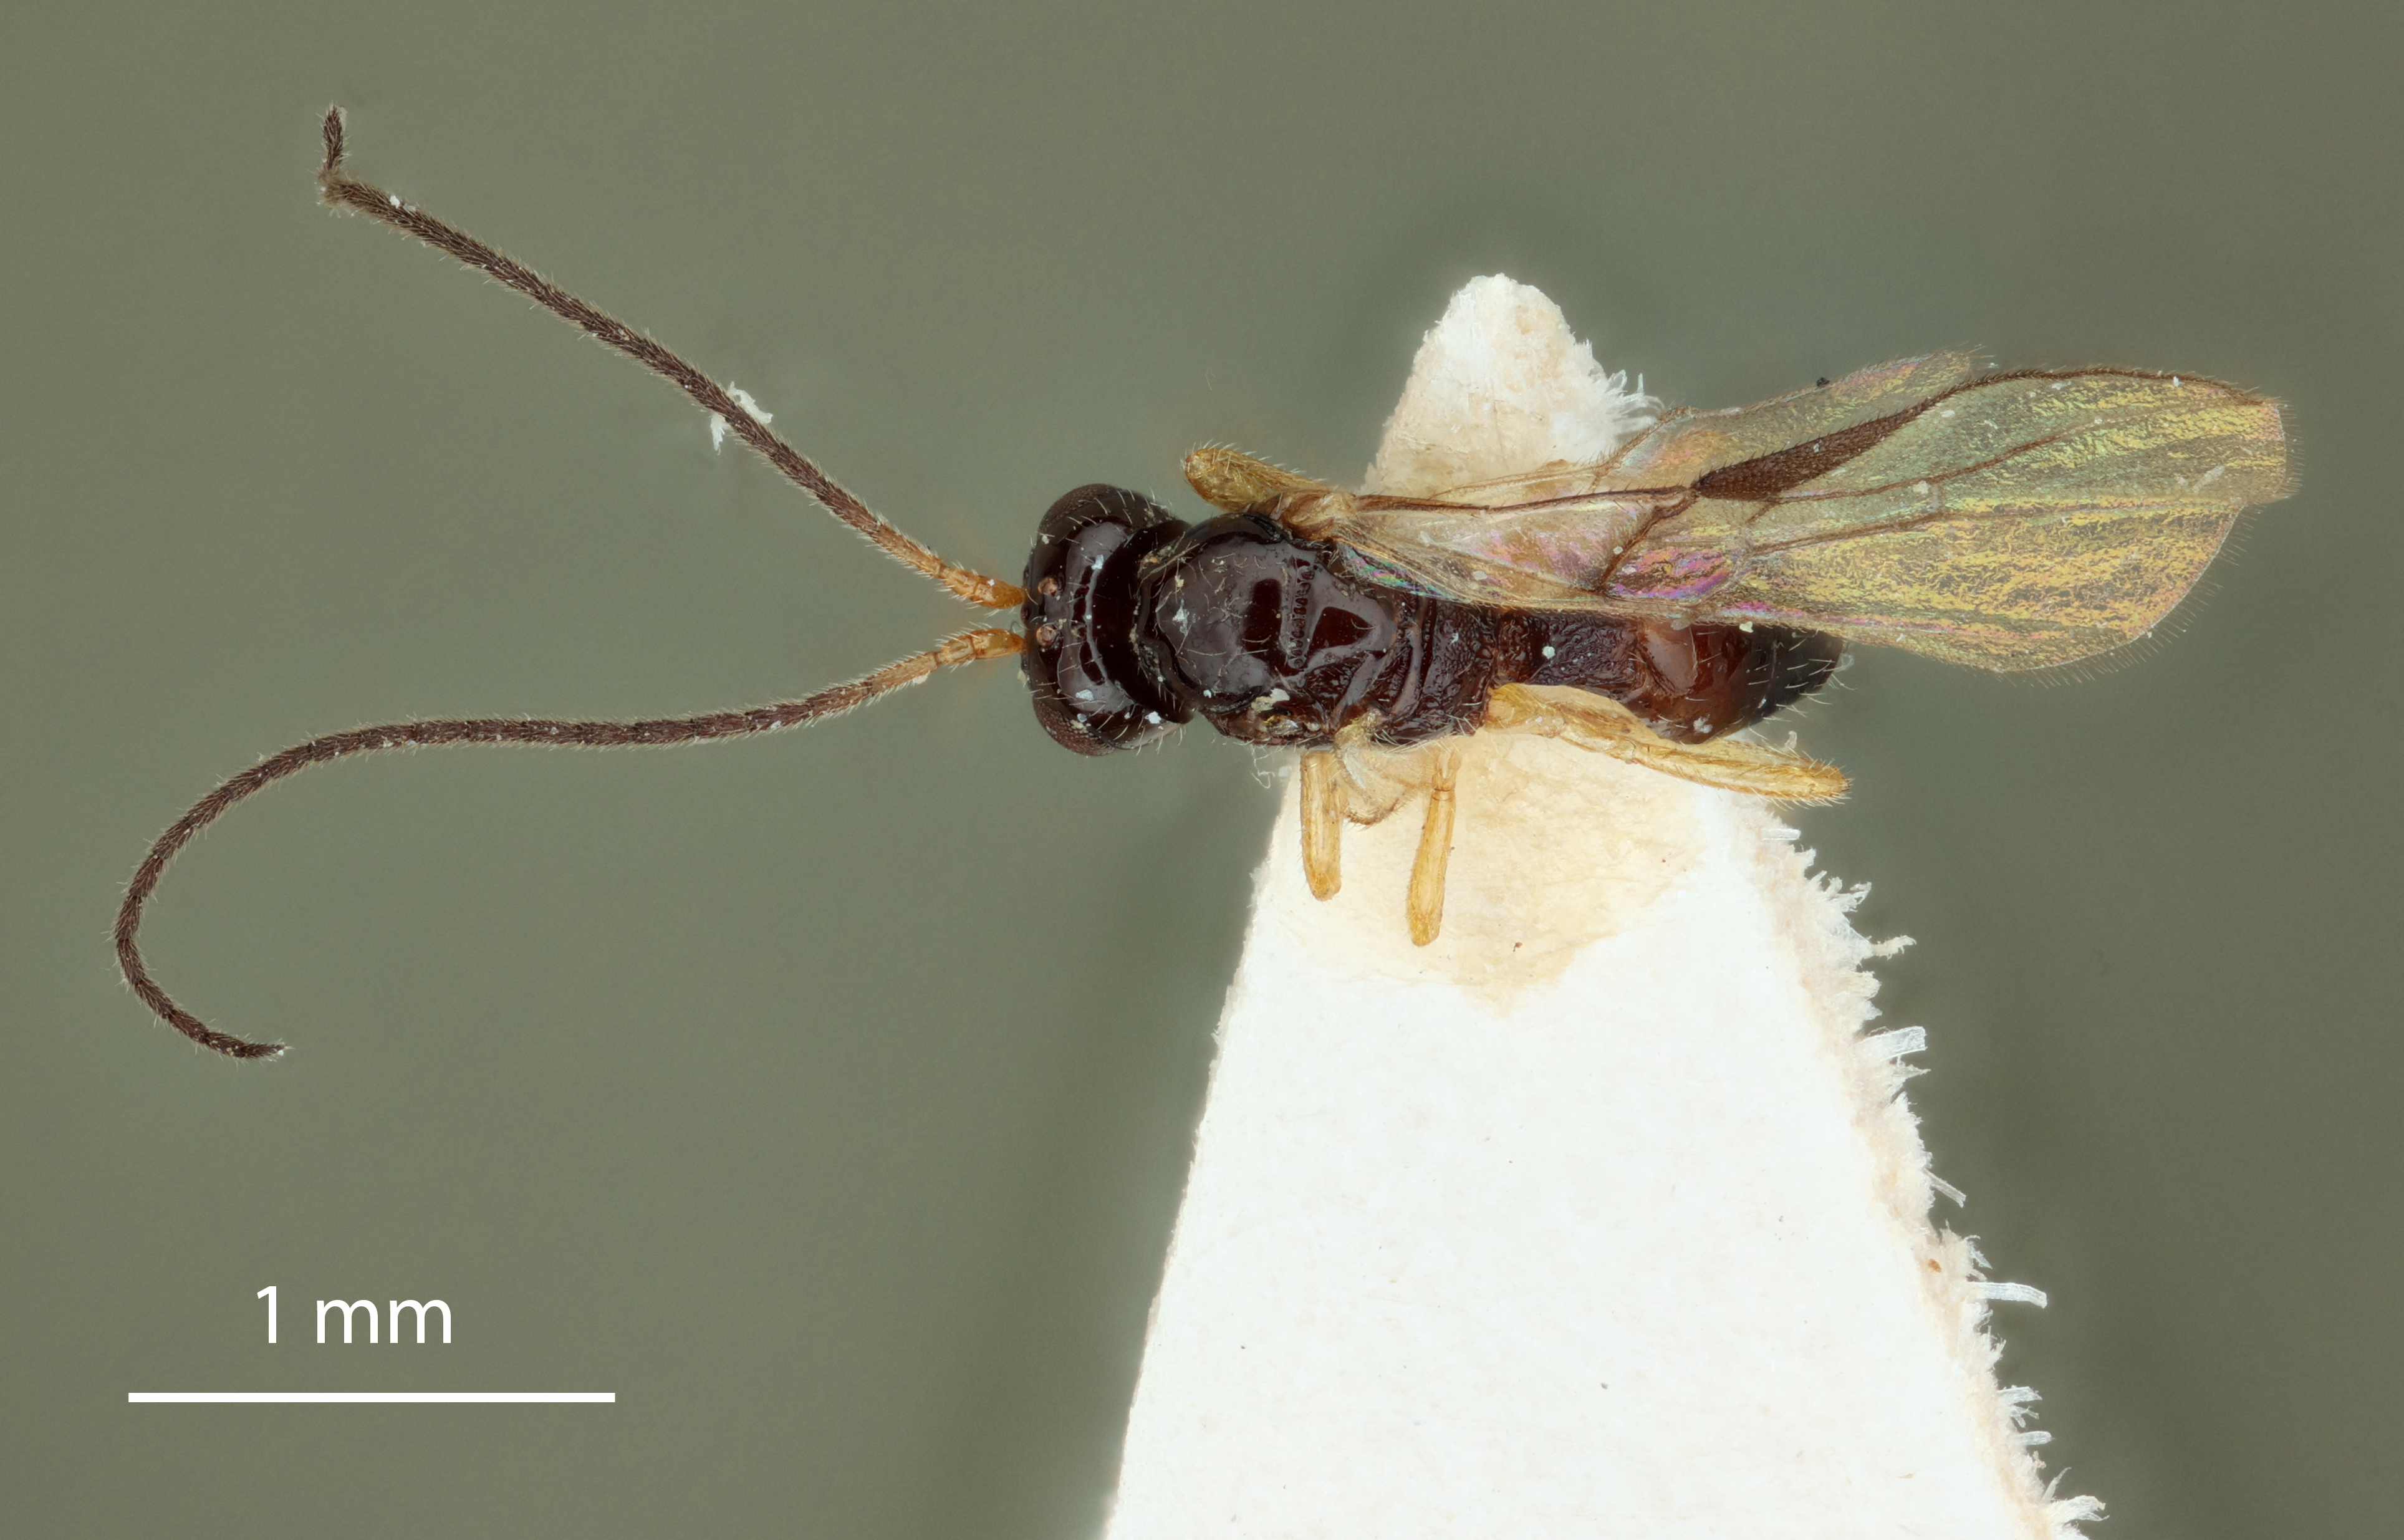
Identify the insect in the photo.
Opius anthriscoidis
